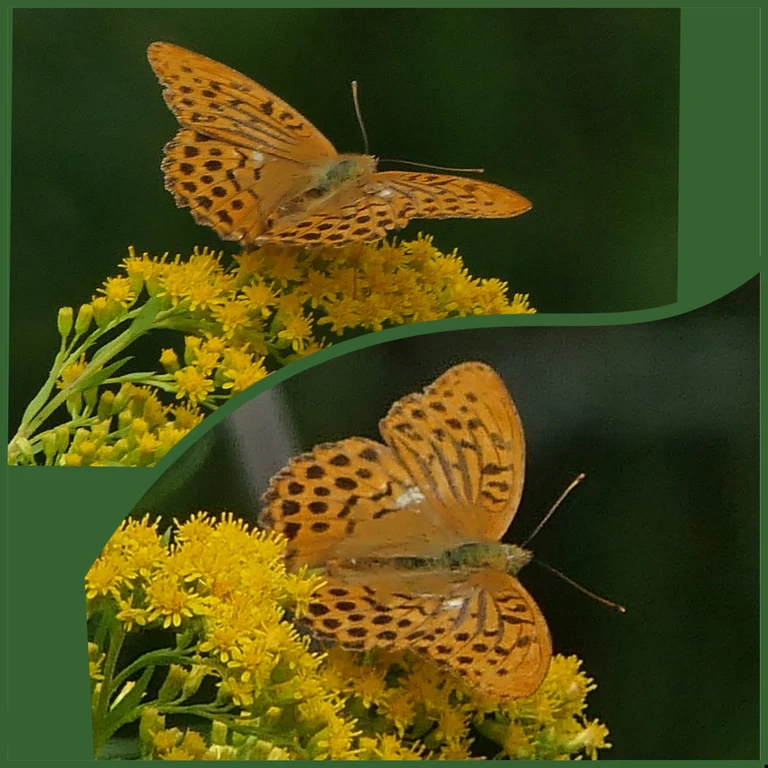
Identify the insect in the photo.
Argynnis paphia
